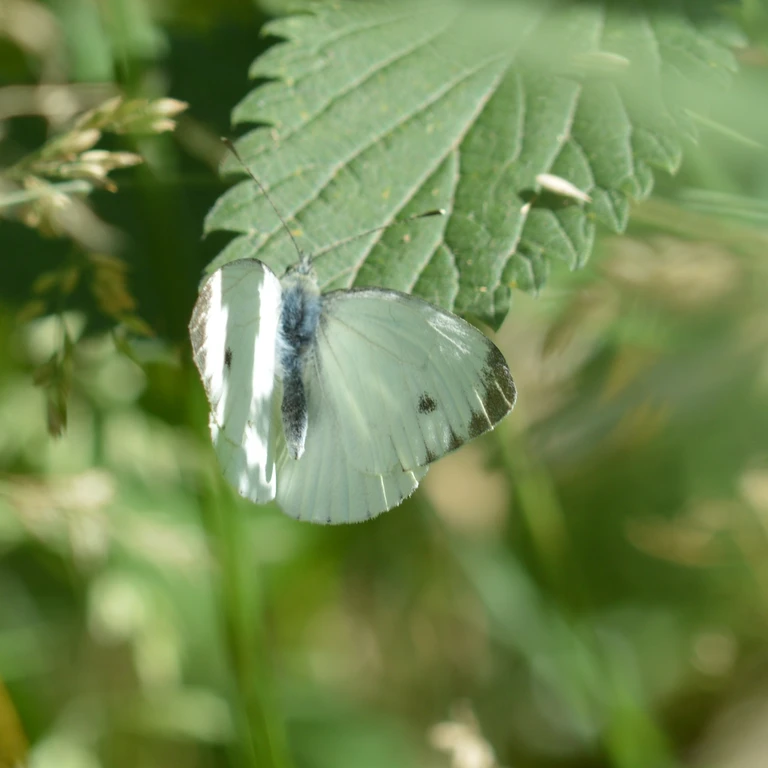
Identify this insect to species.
Pieris napi
